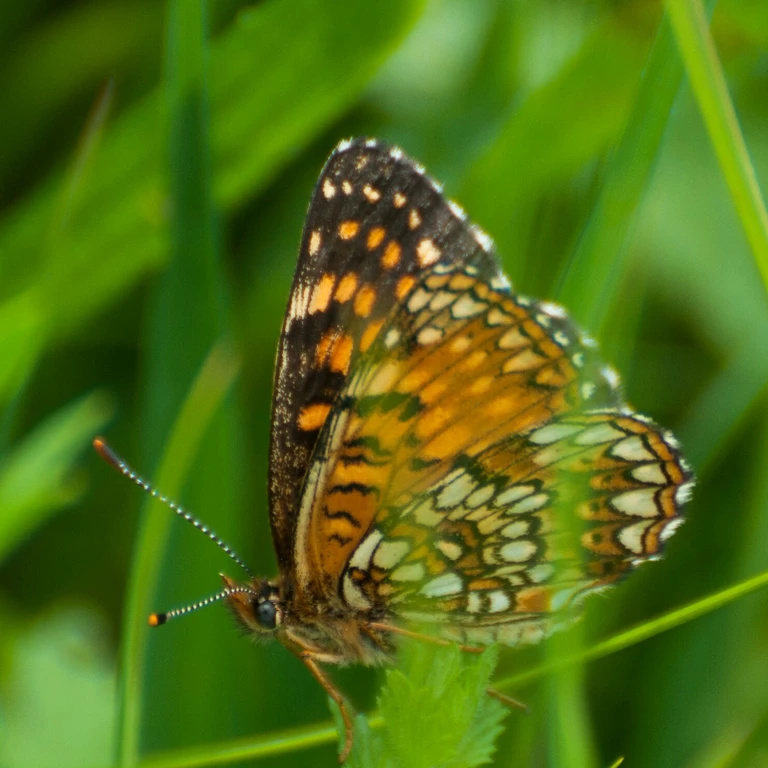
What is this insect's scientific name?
Melitaea diamina
